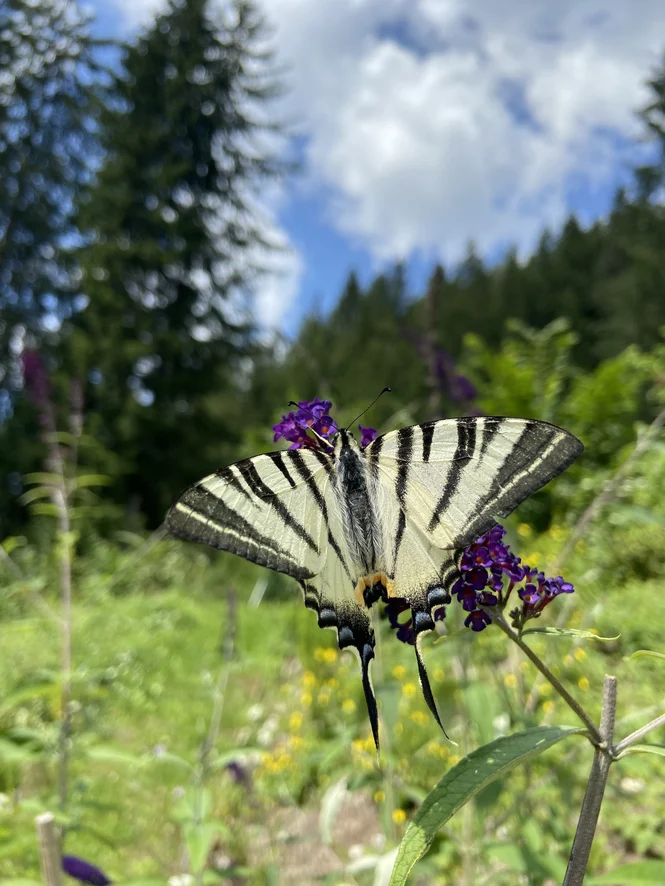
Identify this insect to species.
Iphiclides podalirius
